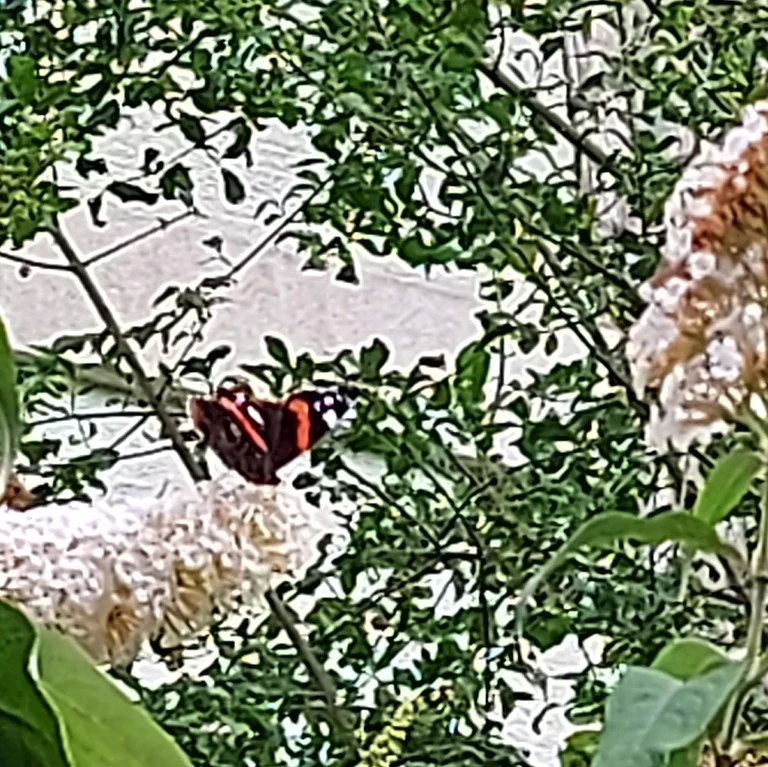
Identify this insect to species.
Vanessa atalanta
